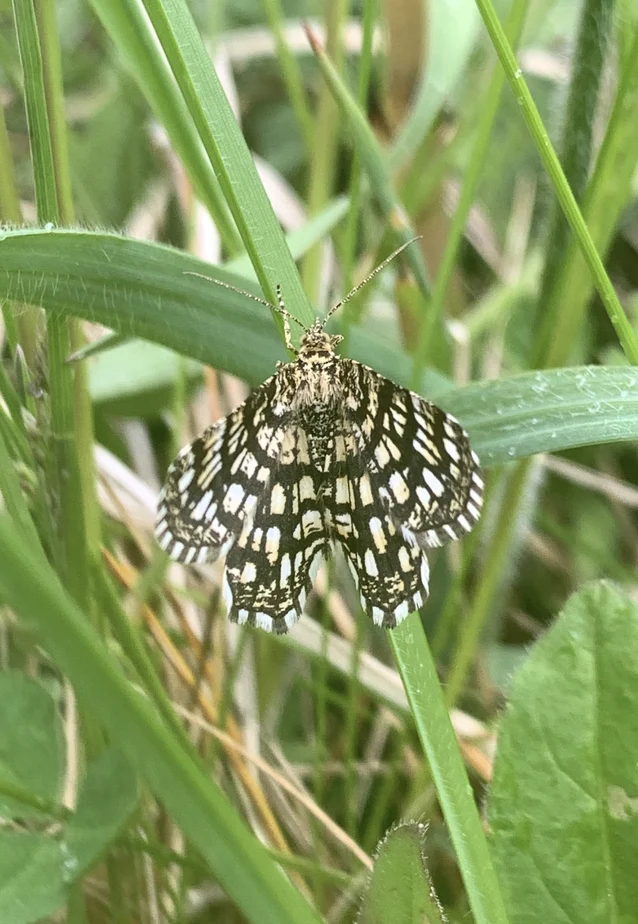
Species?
Chiasmia clathrata
